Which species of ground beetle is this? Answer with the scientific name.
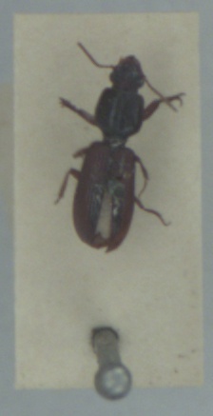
Clivina collaris
